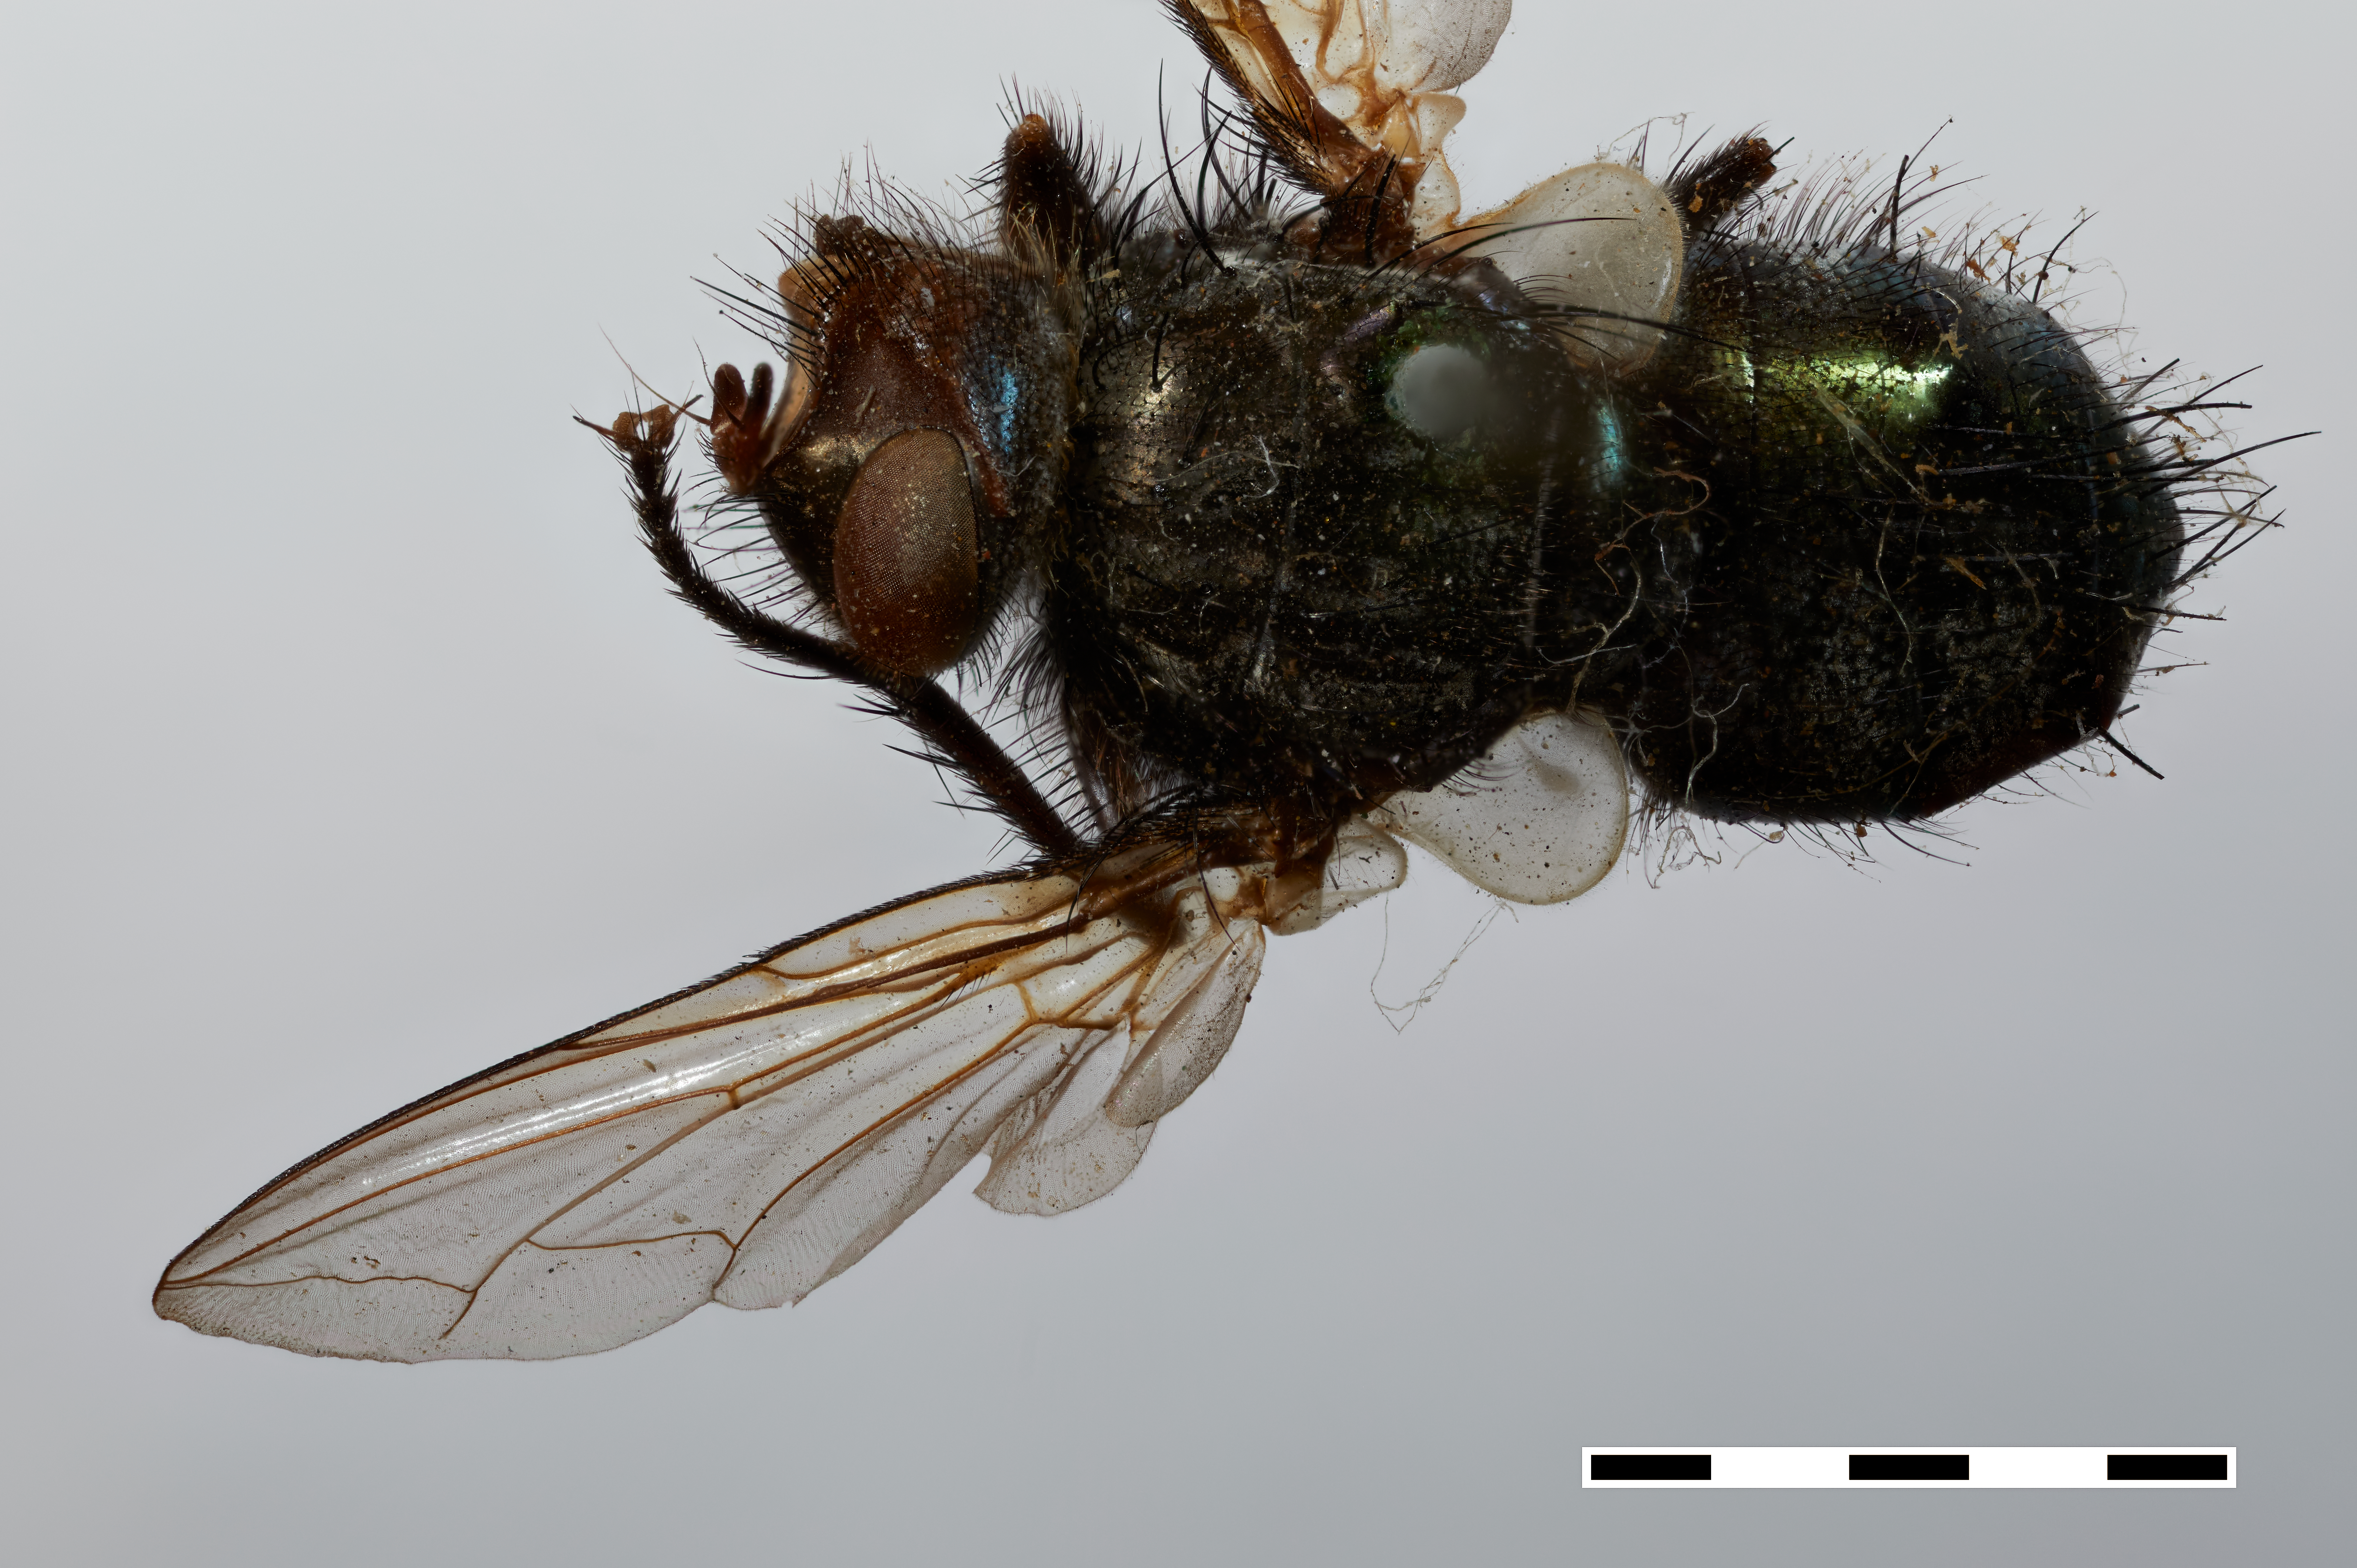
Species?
Chlorodexia froggattii
